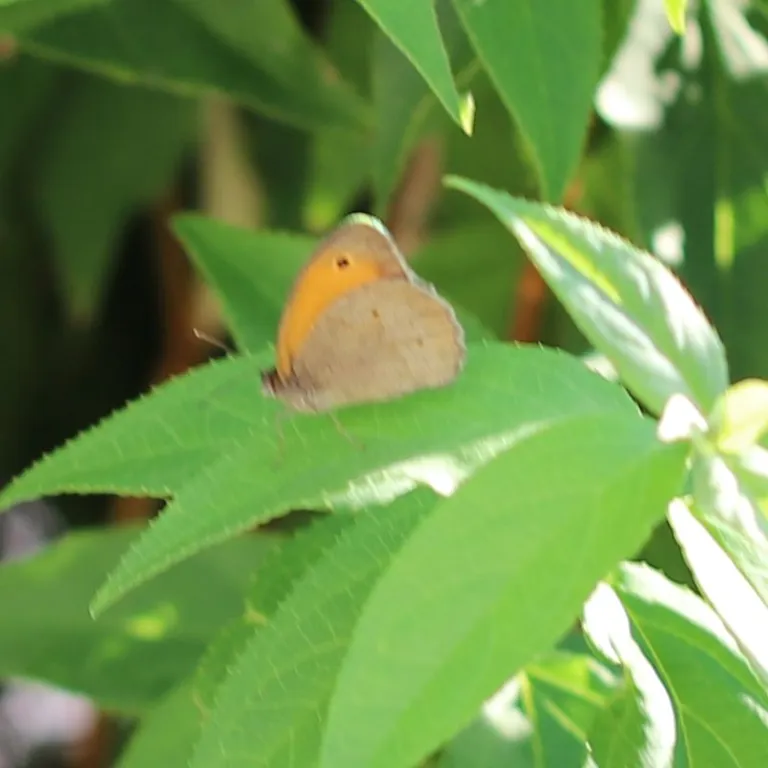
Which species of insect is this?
Maniola jurtina
